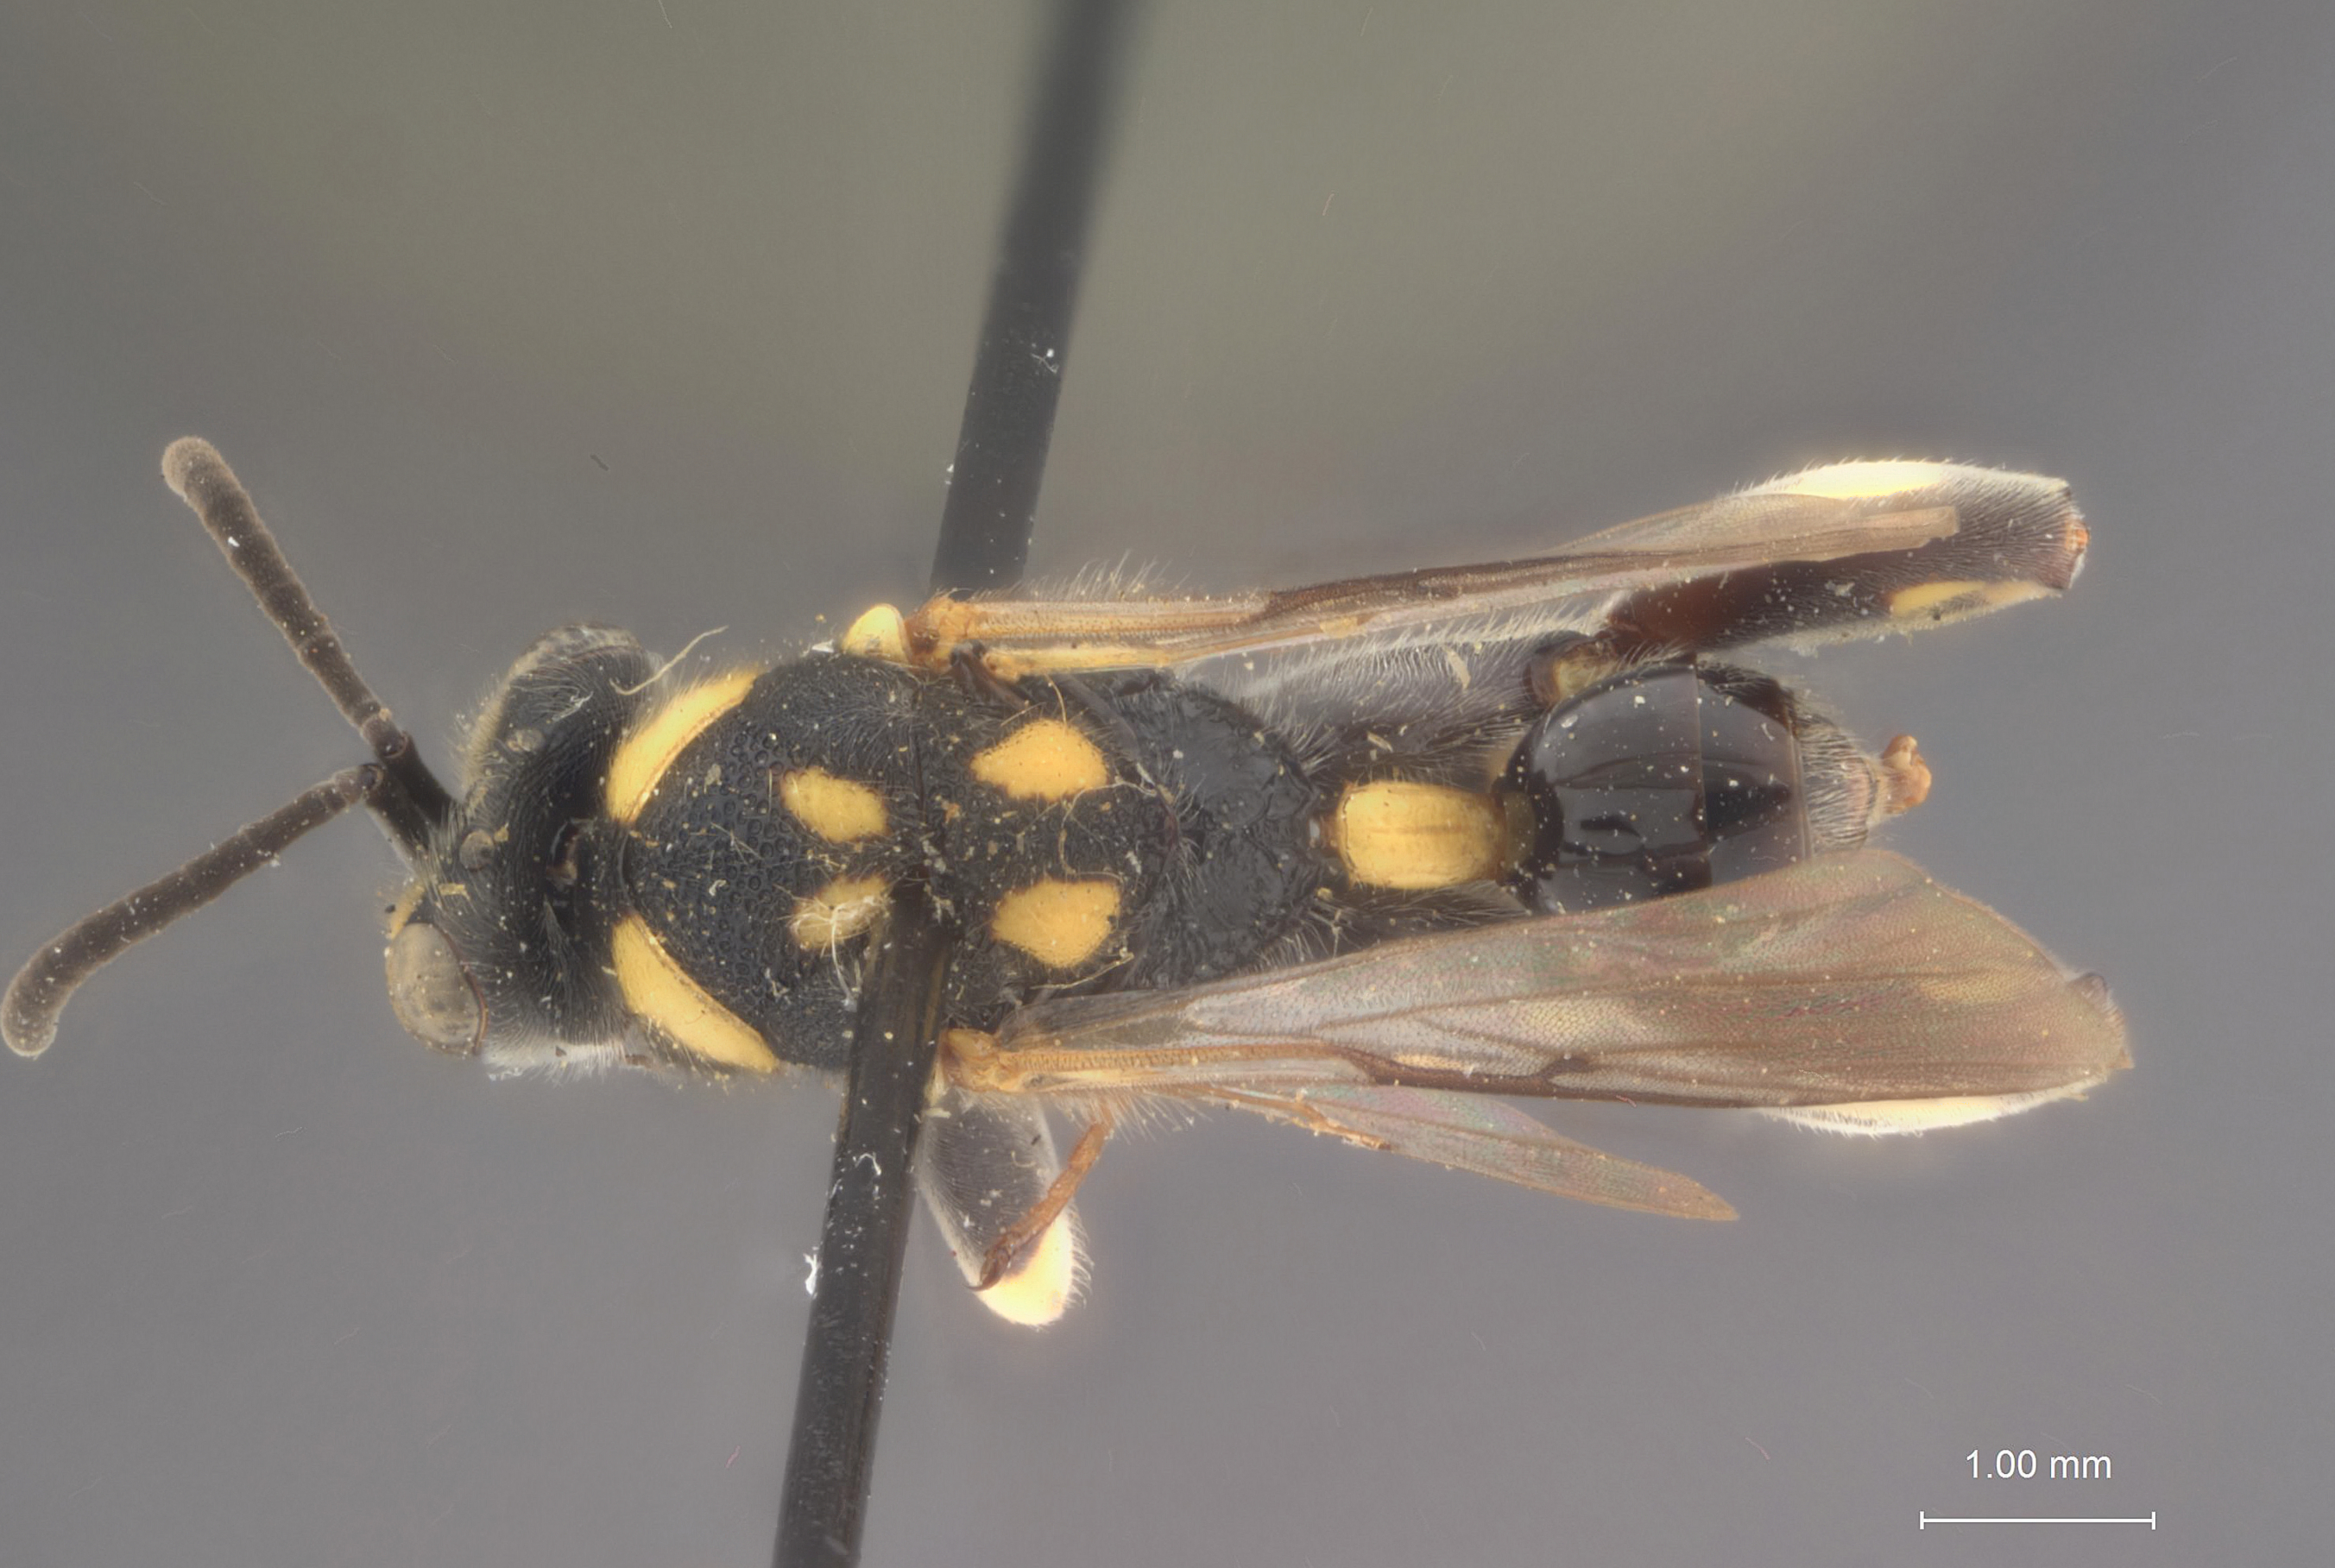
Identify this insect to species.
Chalcis lasia
